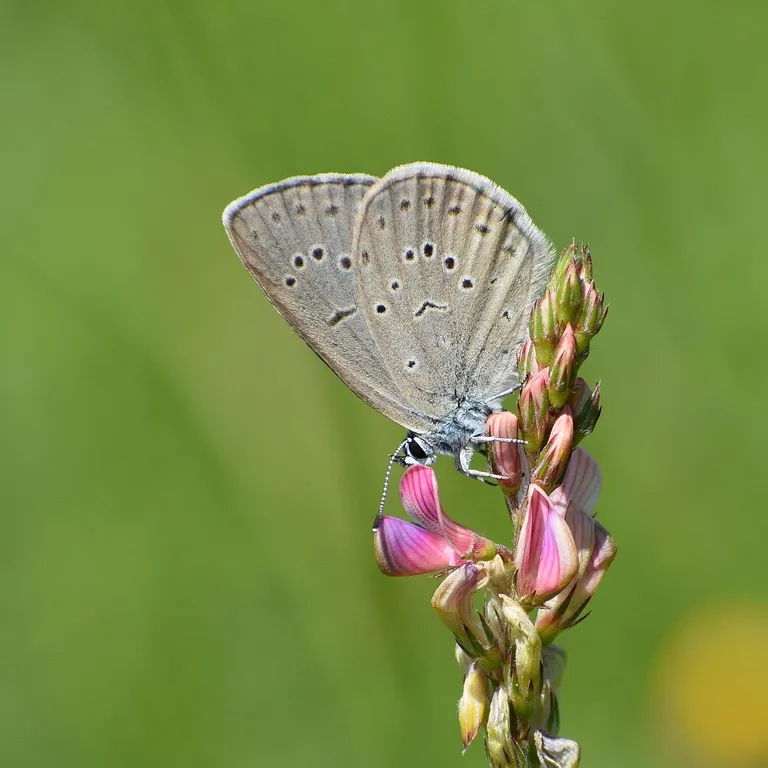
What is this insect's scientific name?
Phengaris alcon/rebeli
